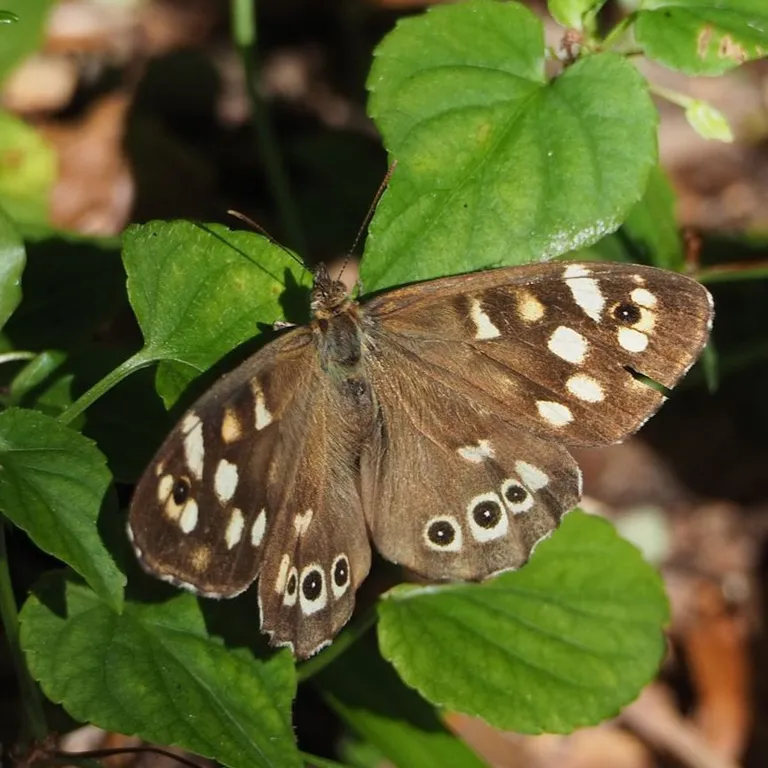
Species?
Pararge aegeria
